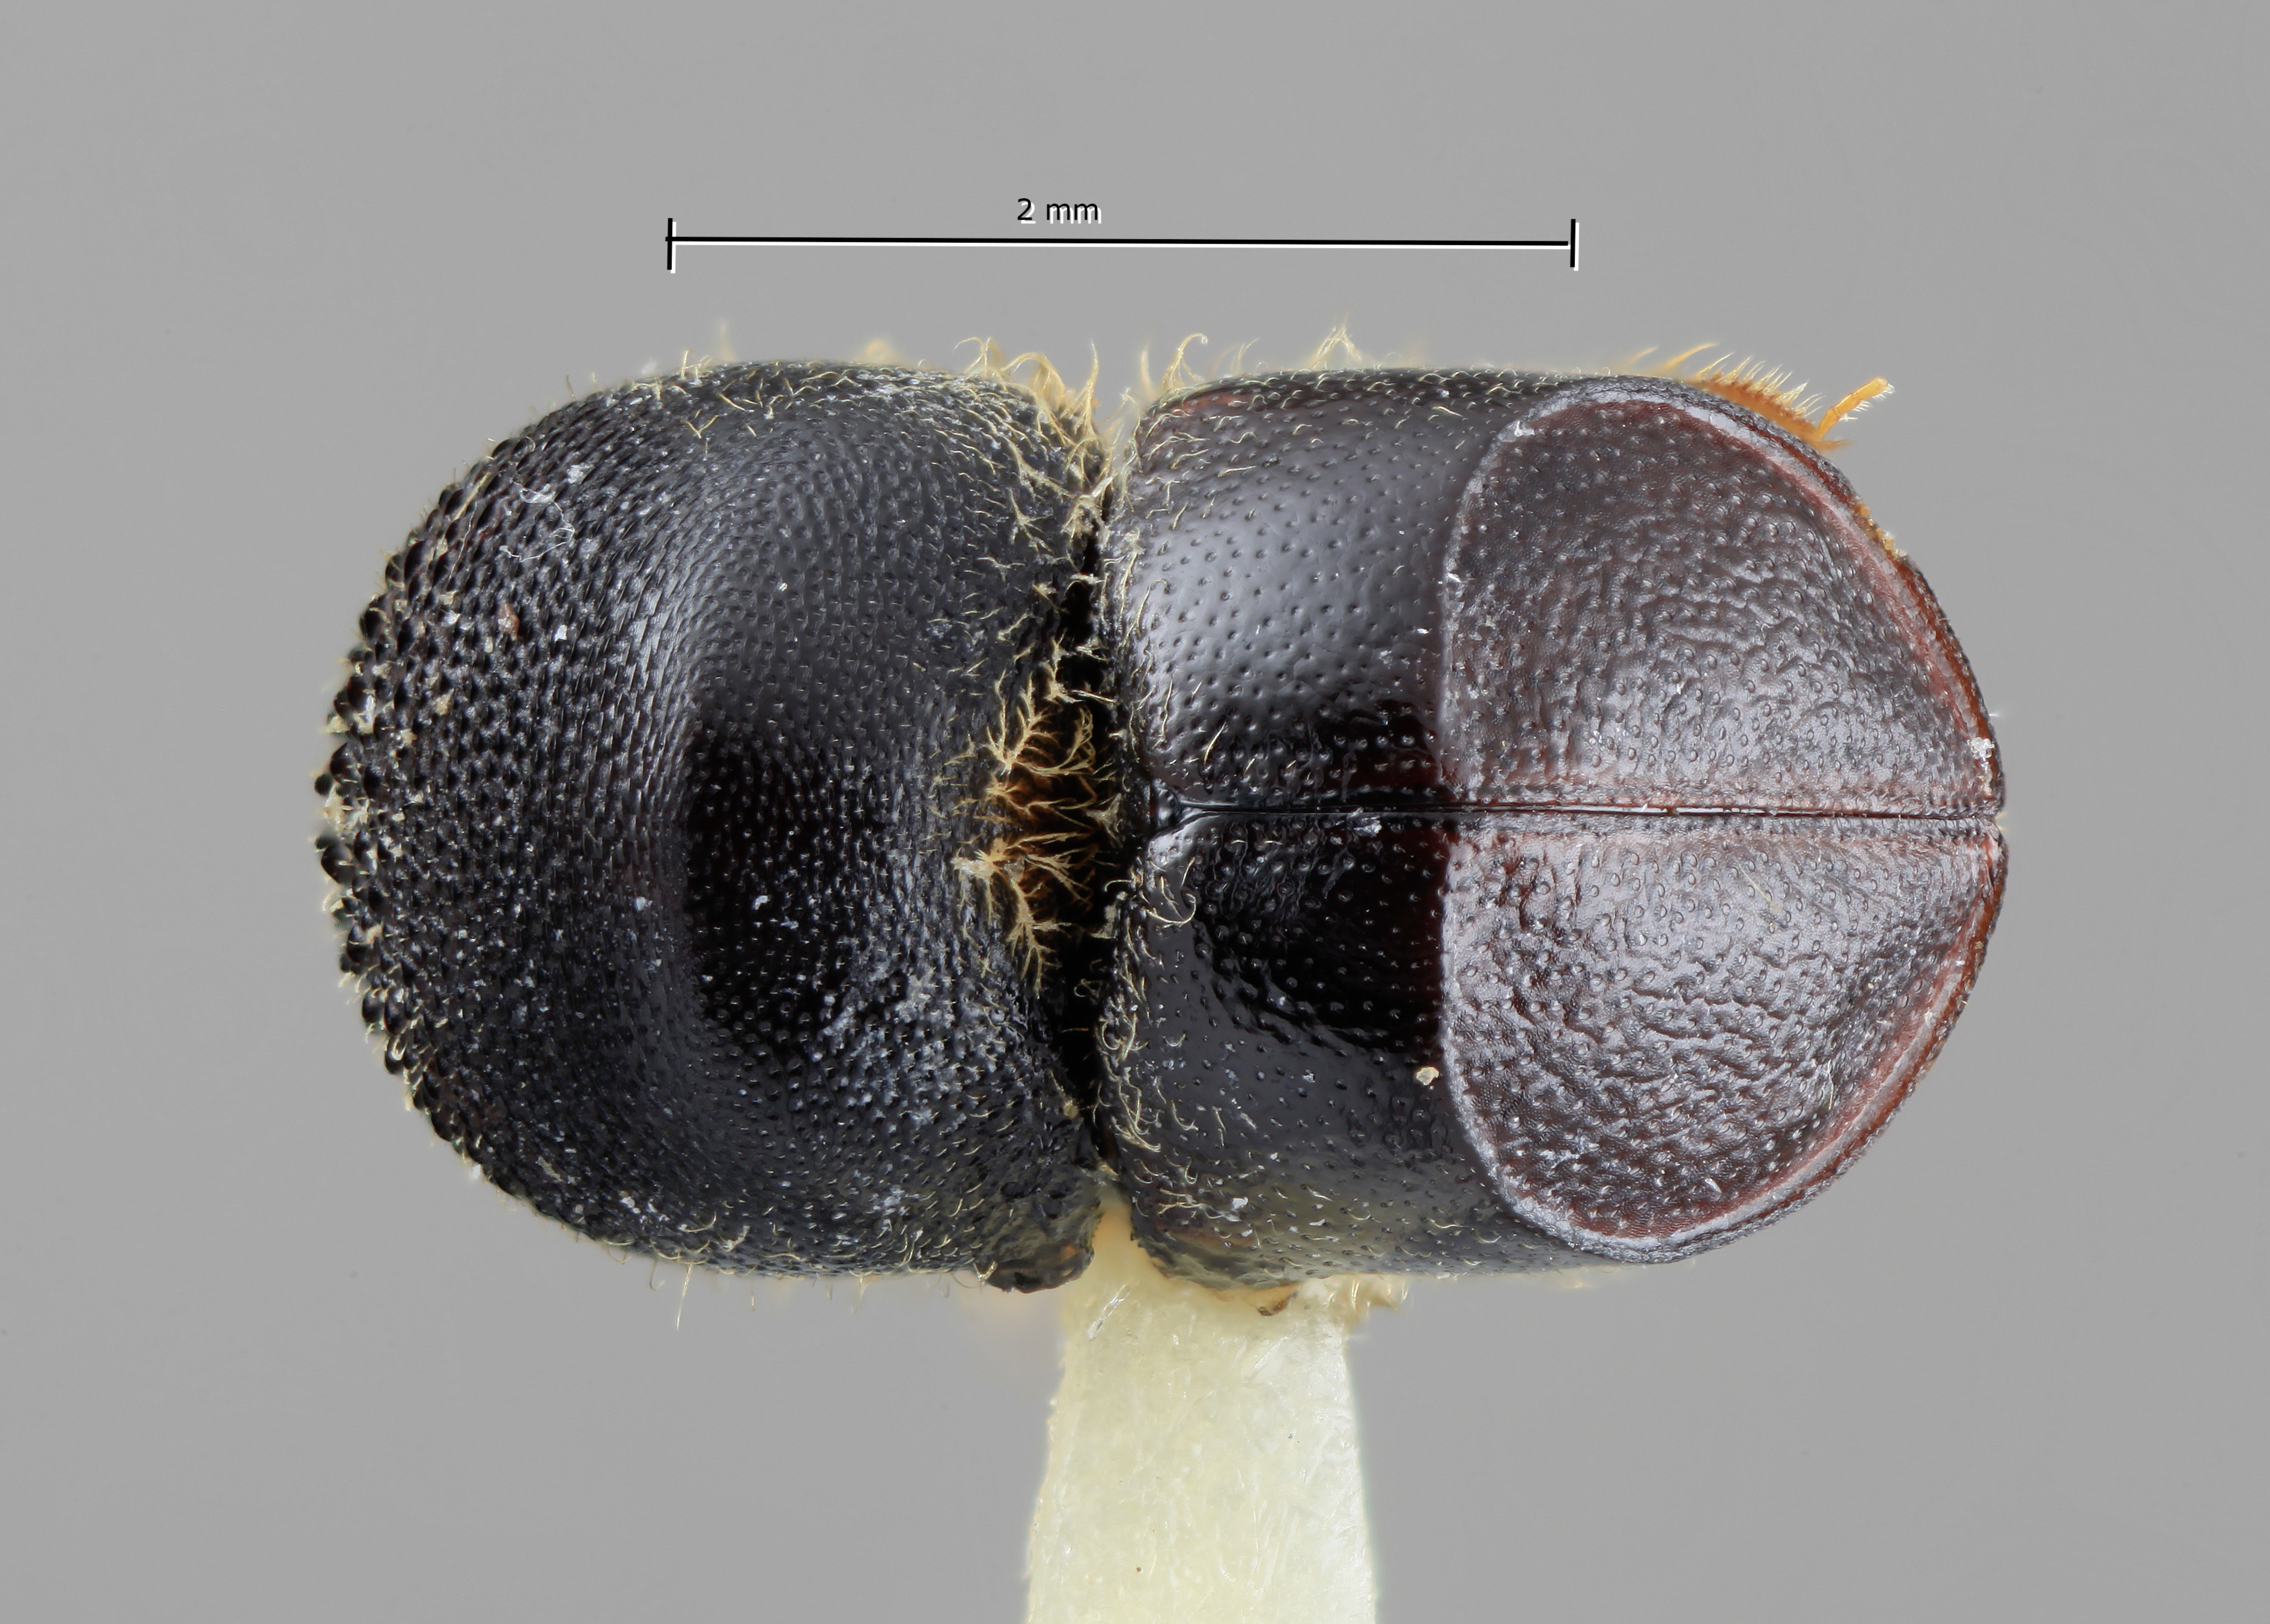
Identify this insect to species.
Xyleborus laticeps
